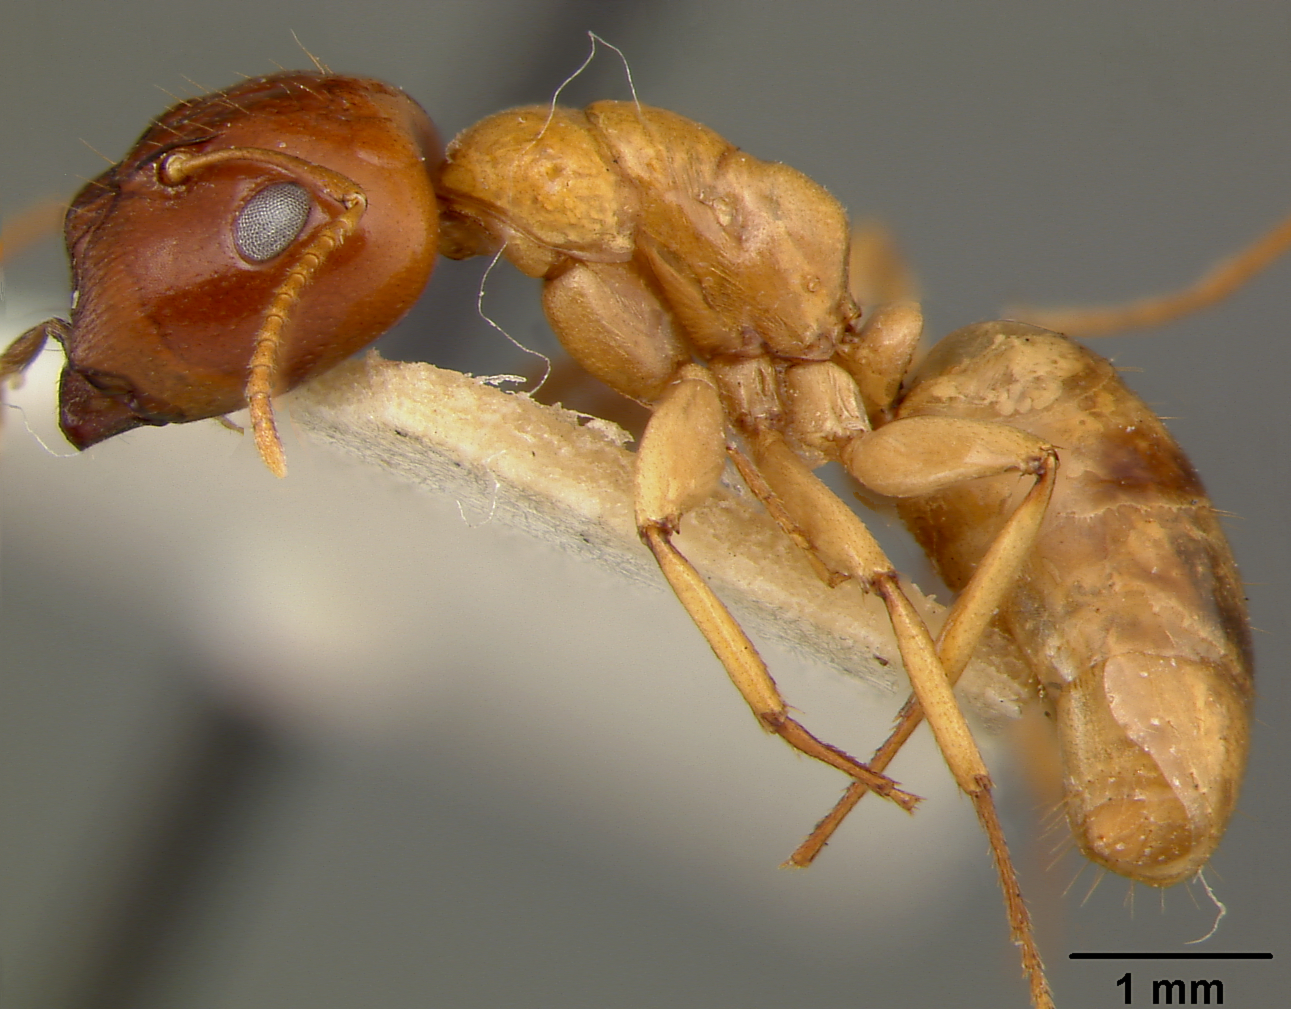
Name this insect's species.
Camponotus maudella
